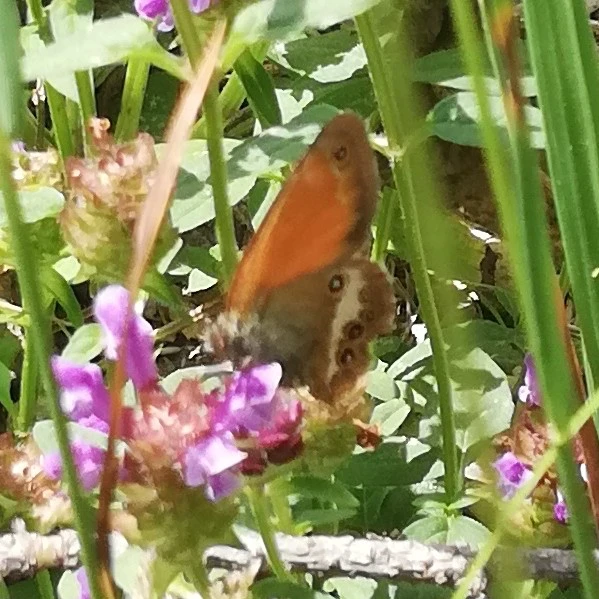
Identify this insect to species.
Coenonympha arcania
